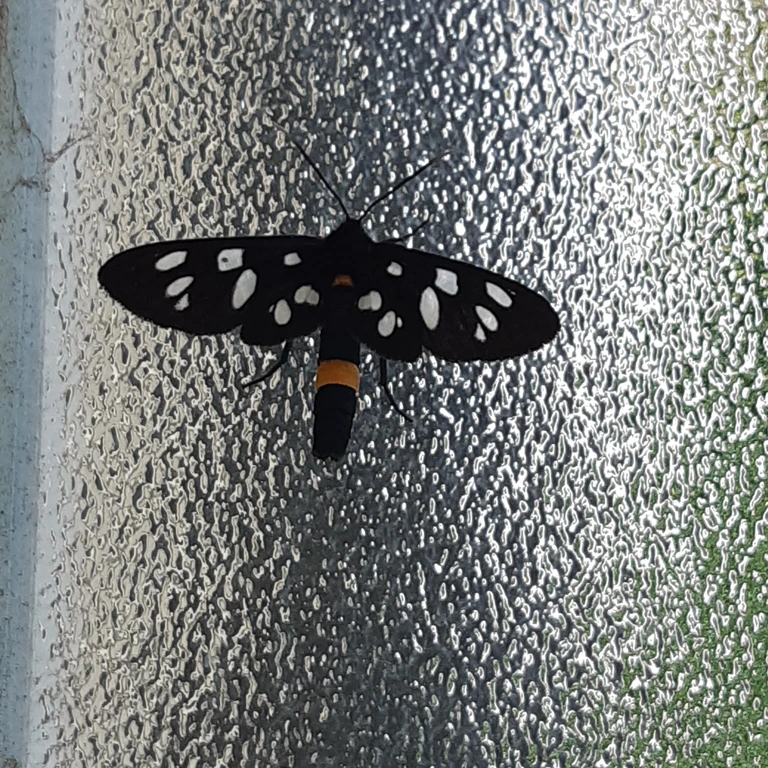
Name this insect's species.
Amata phegea
